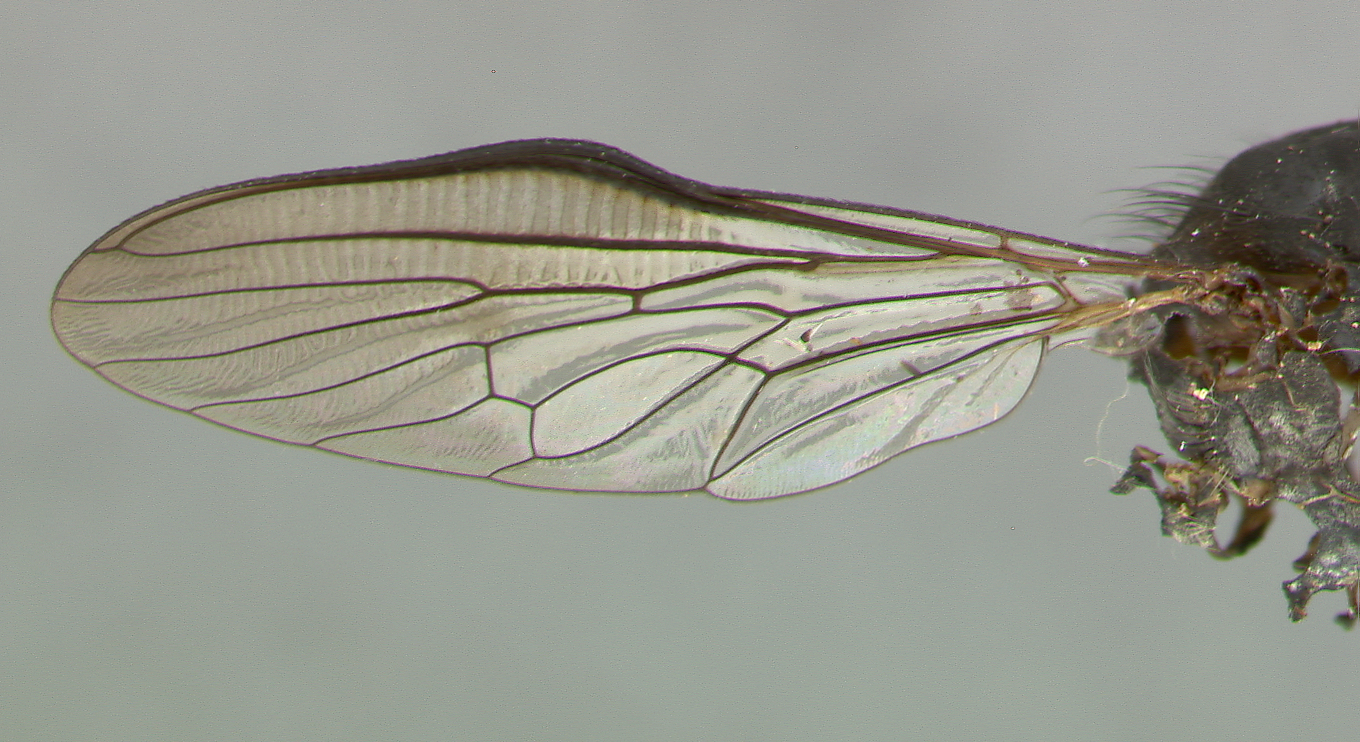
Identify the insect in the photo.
Ommatius gwenae
